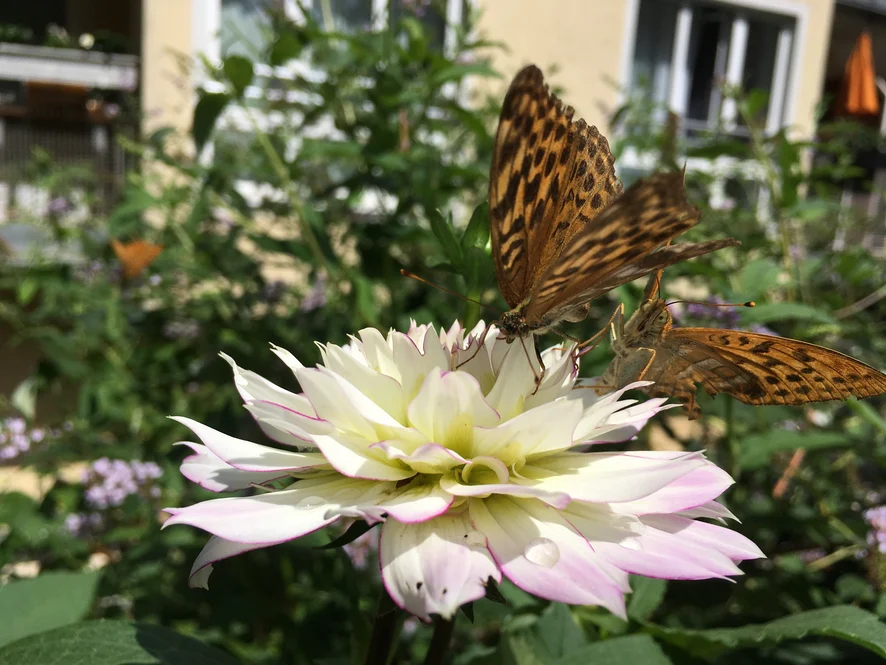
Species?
Argynnis paphia
